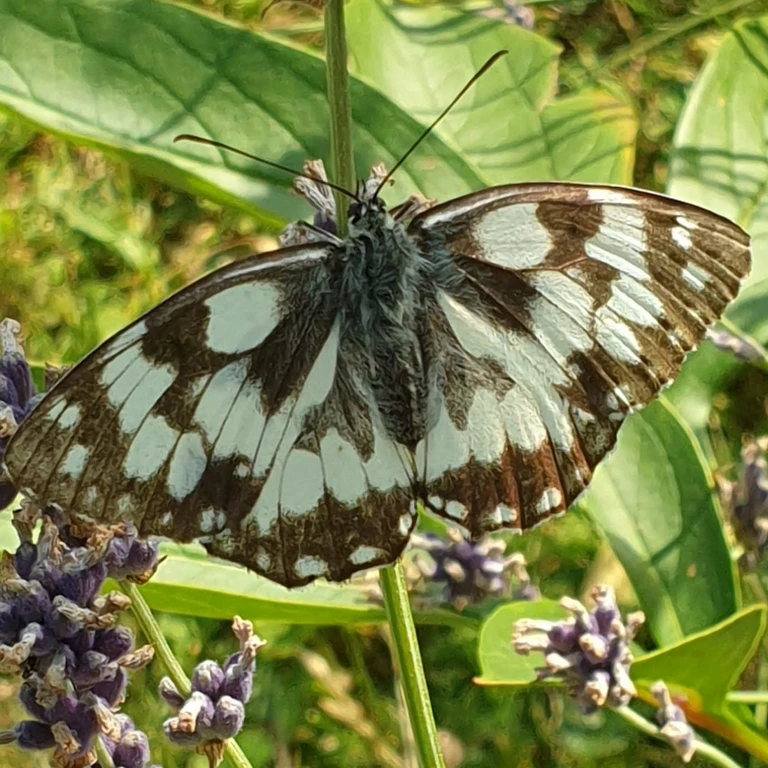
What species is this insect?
Melanargia galathea
